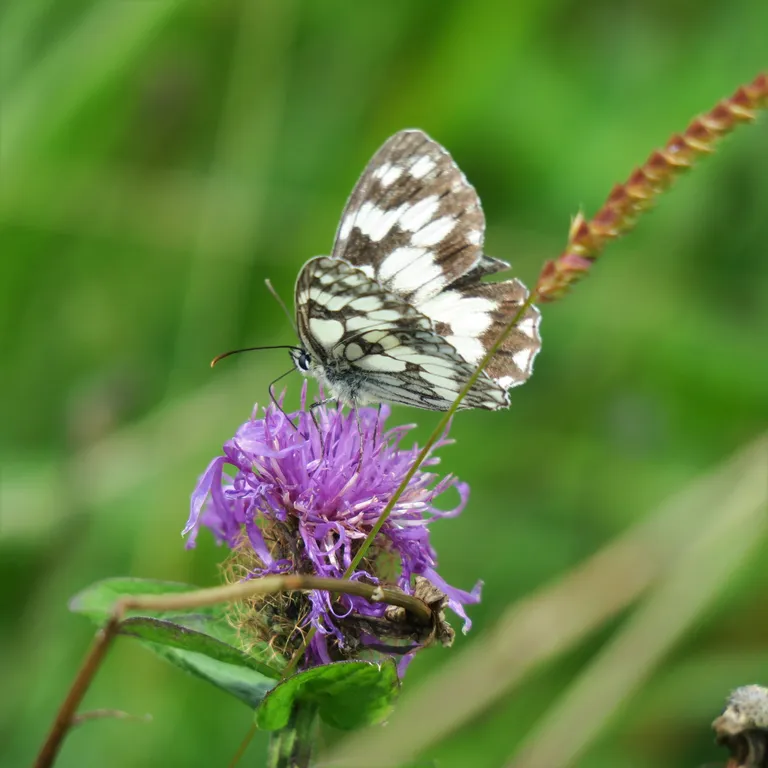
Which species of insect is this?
Melanargia galathea
